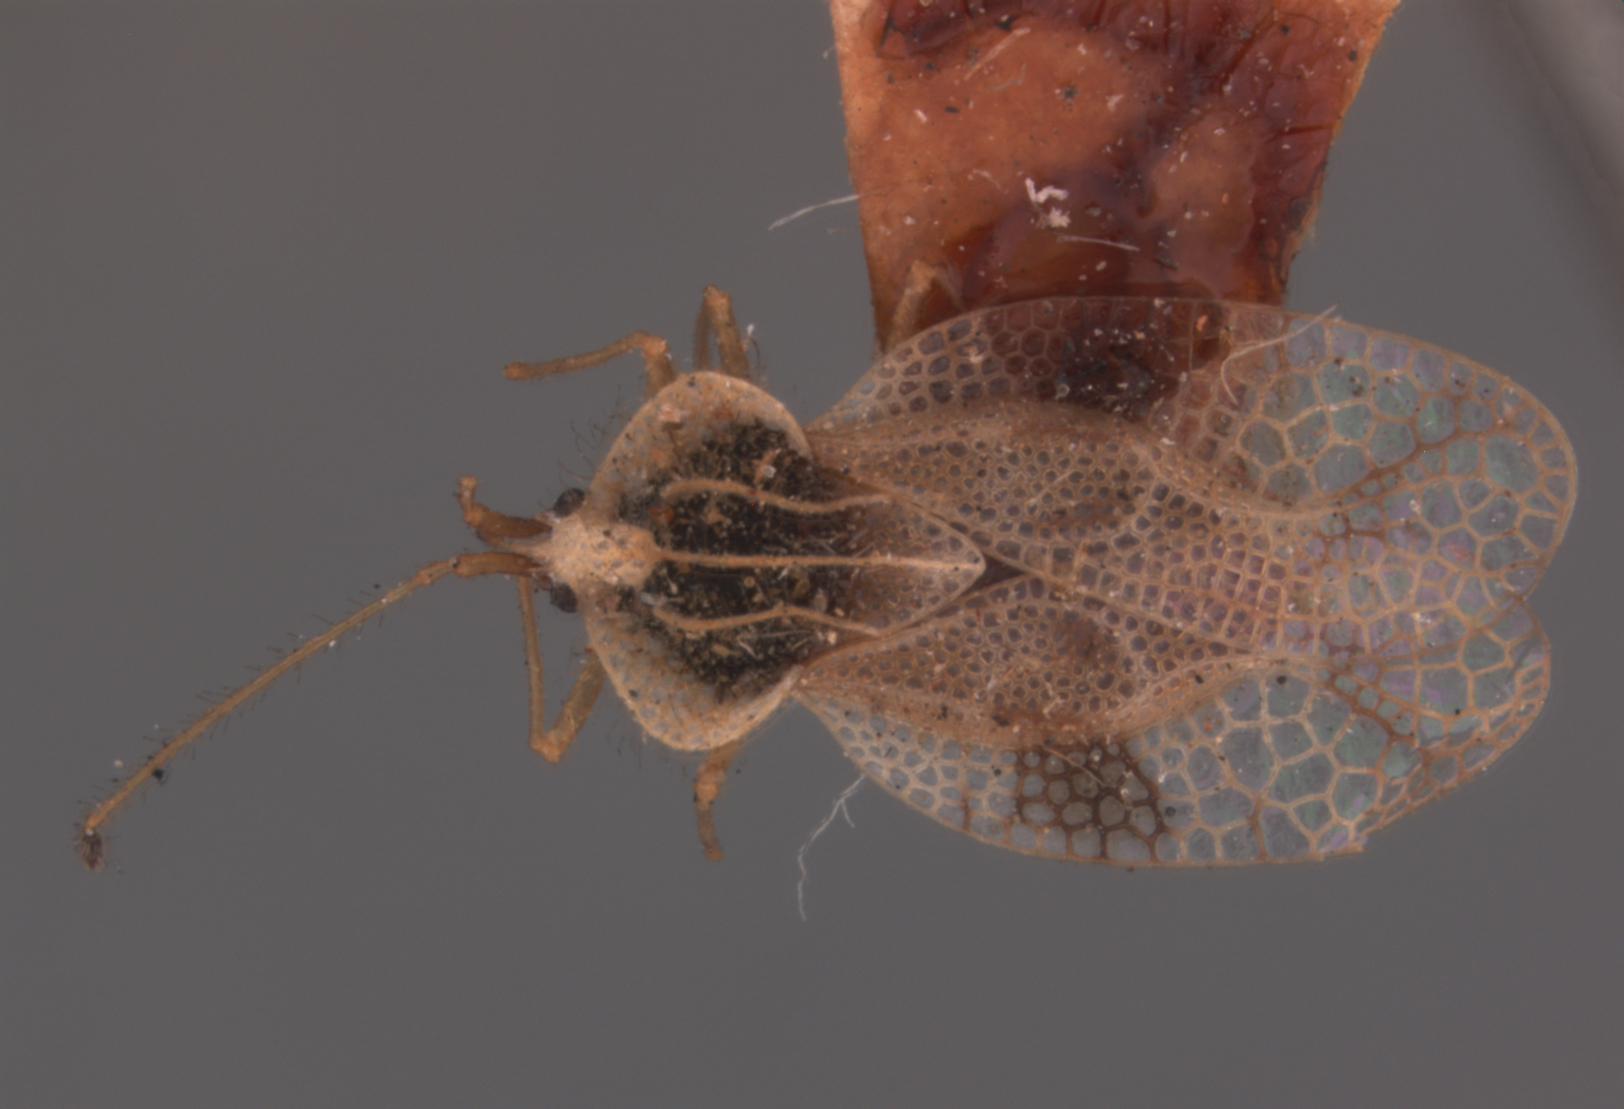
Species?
Tingis amorphae
